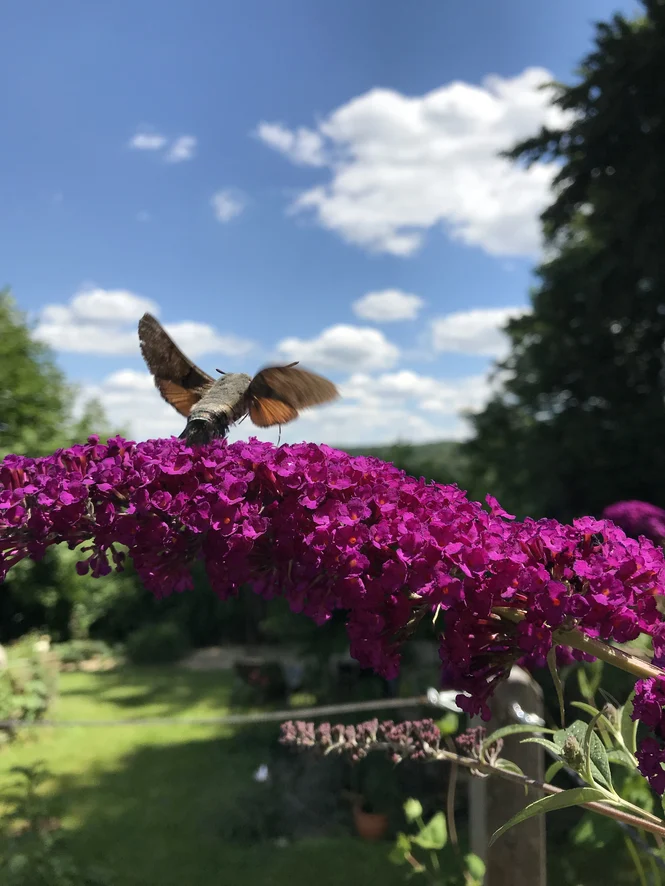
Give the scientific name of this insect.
Macroglossum stellatarum
